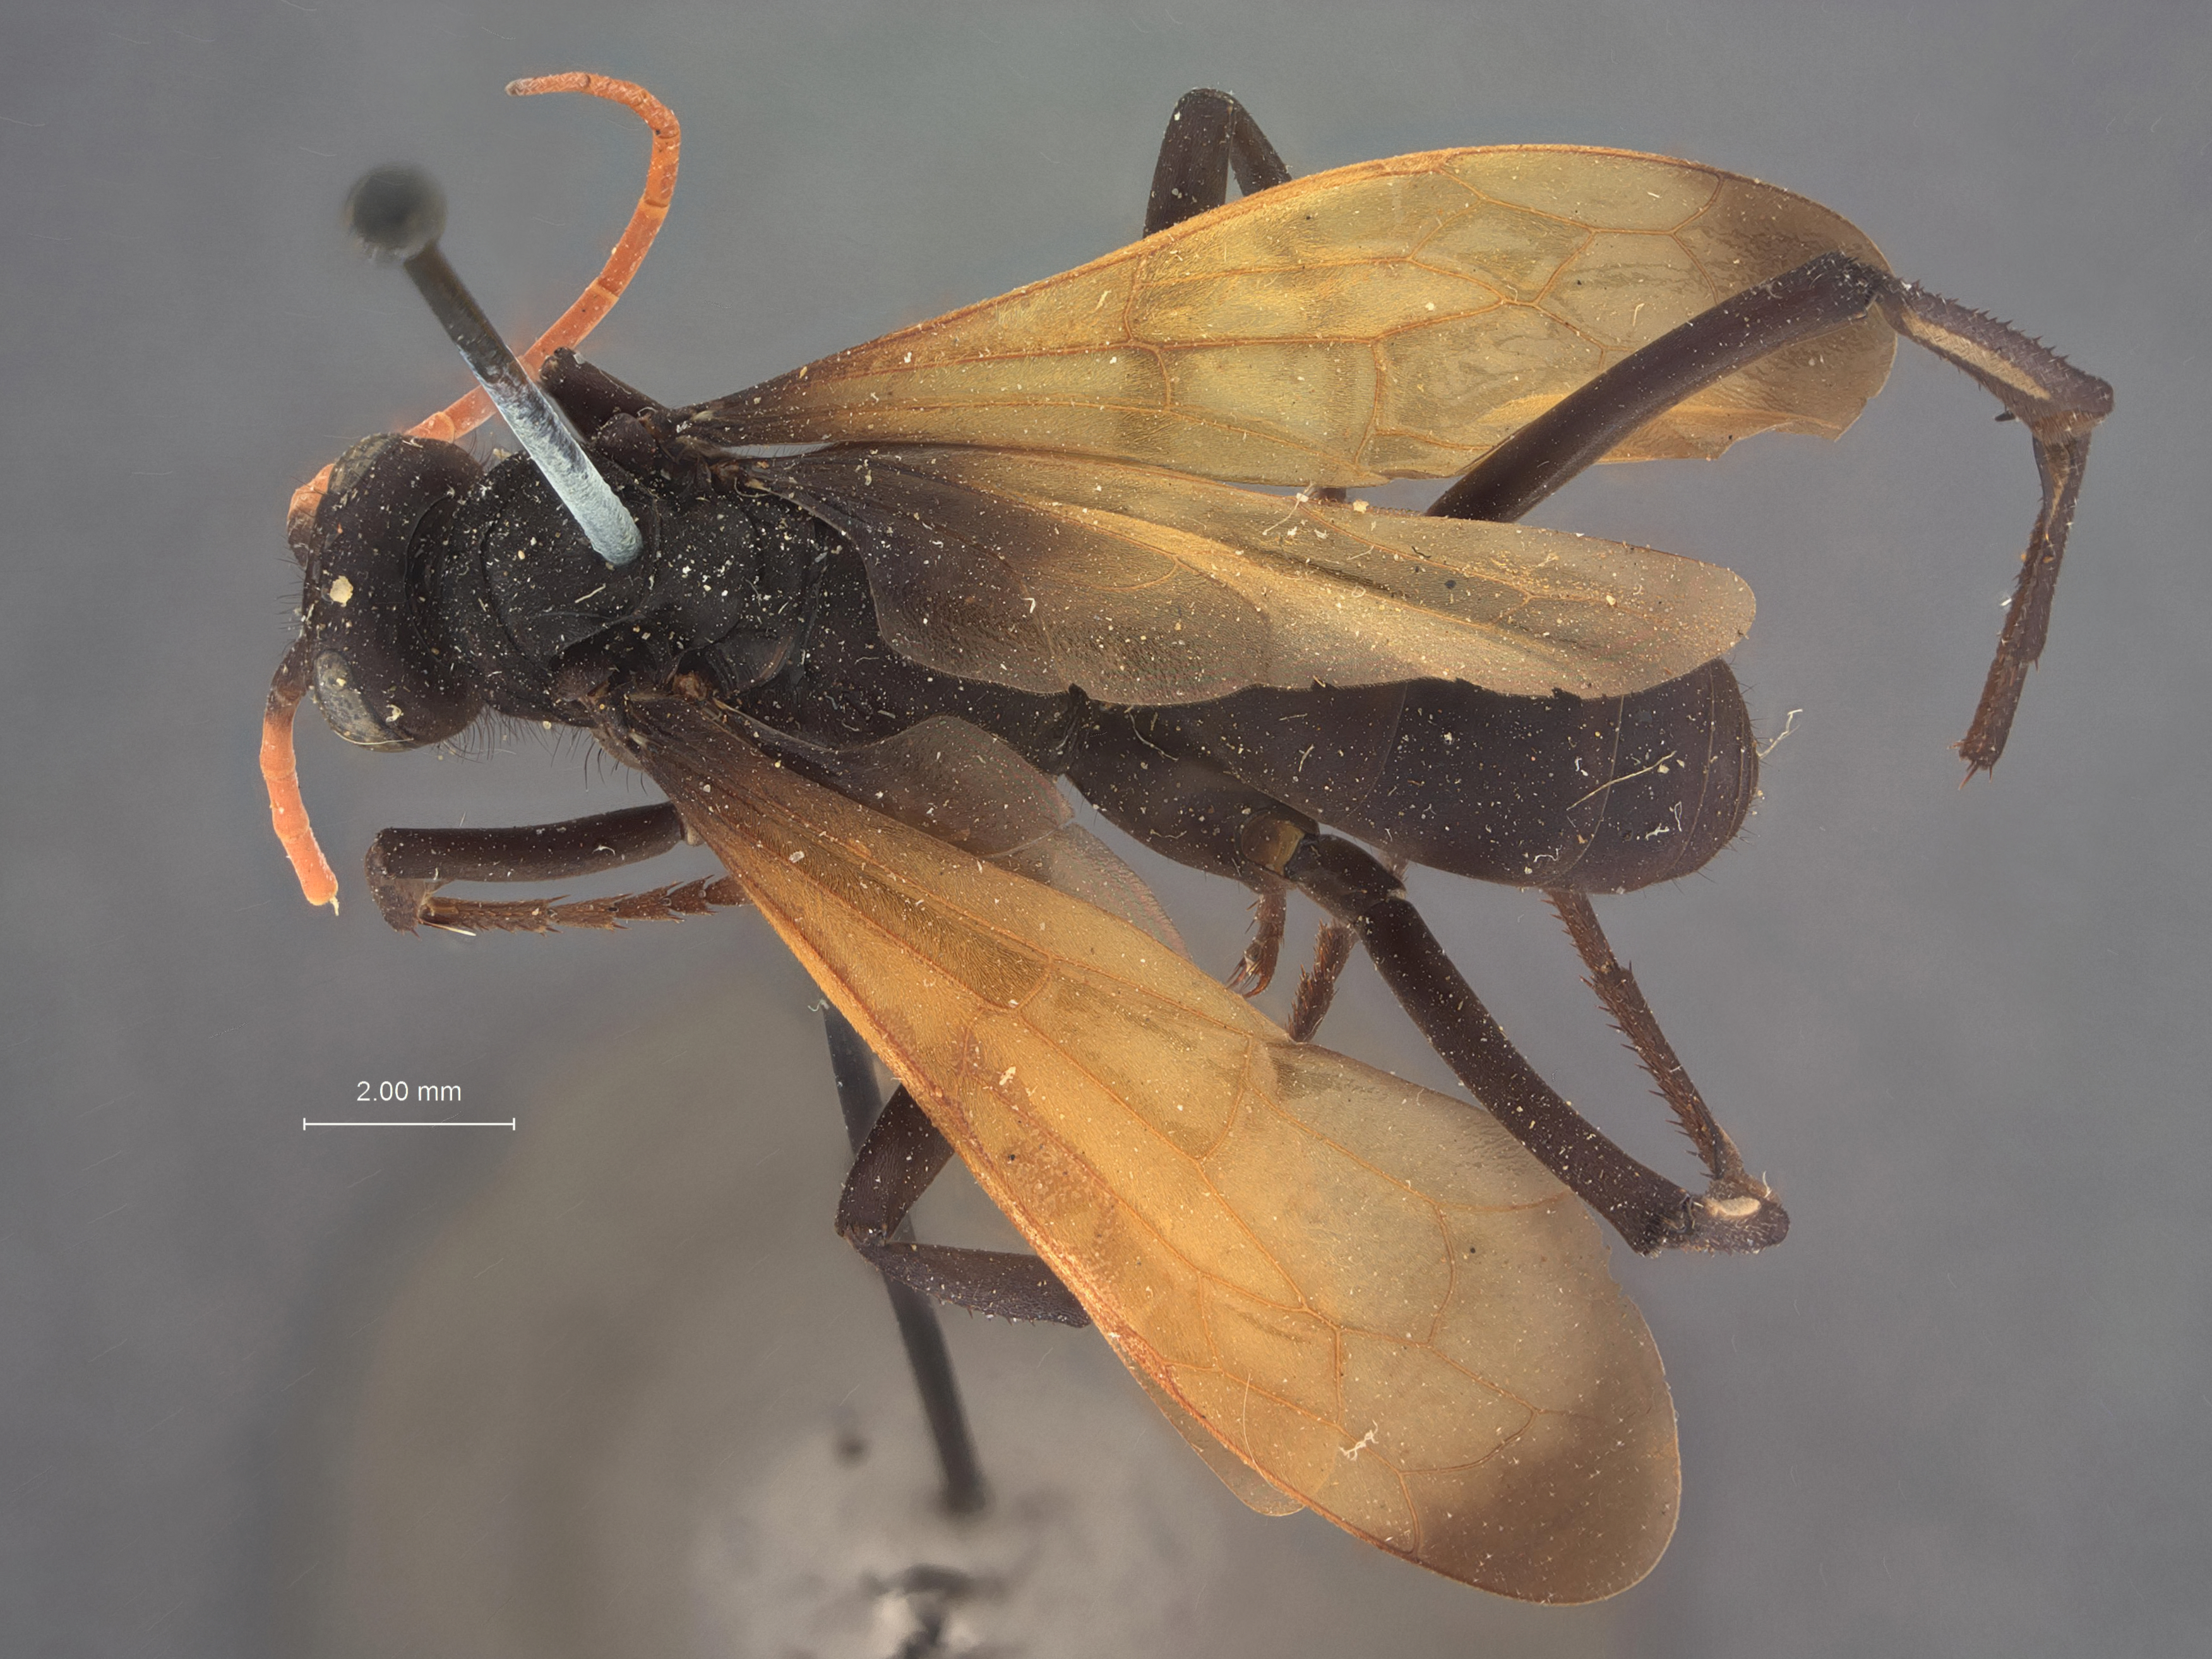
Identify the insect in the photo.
Priocnemioides angusticeps
